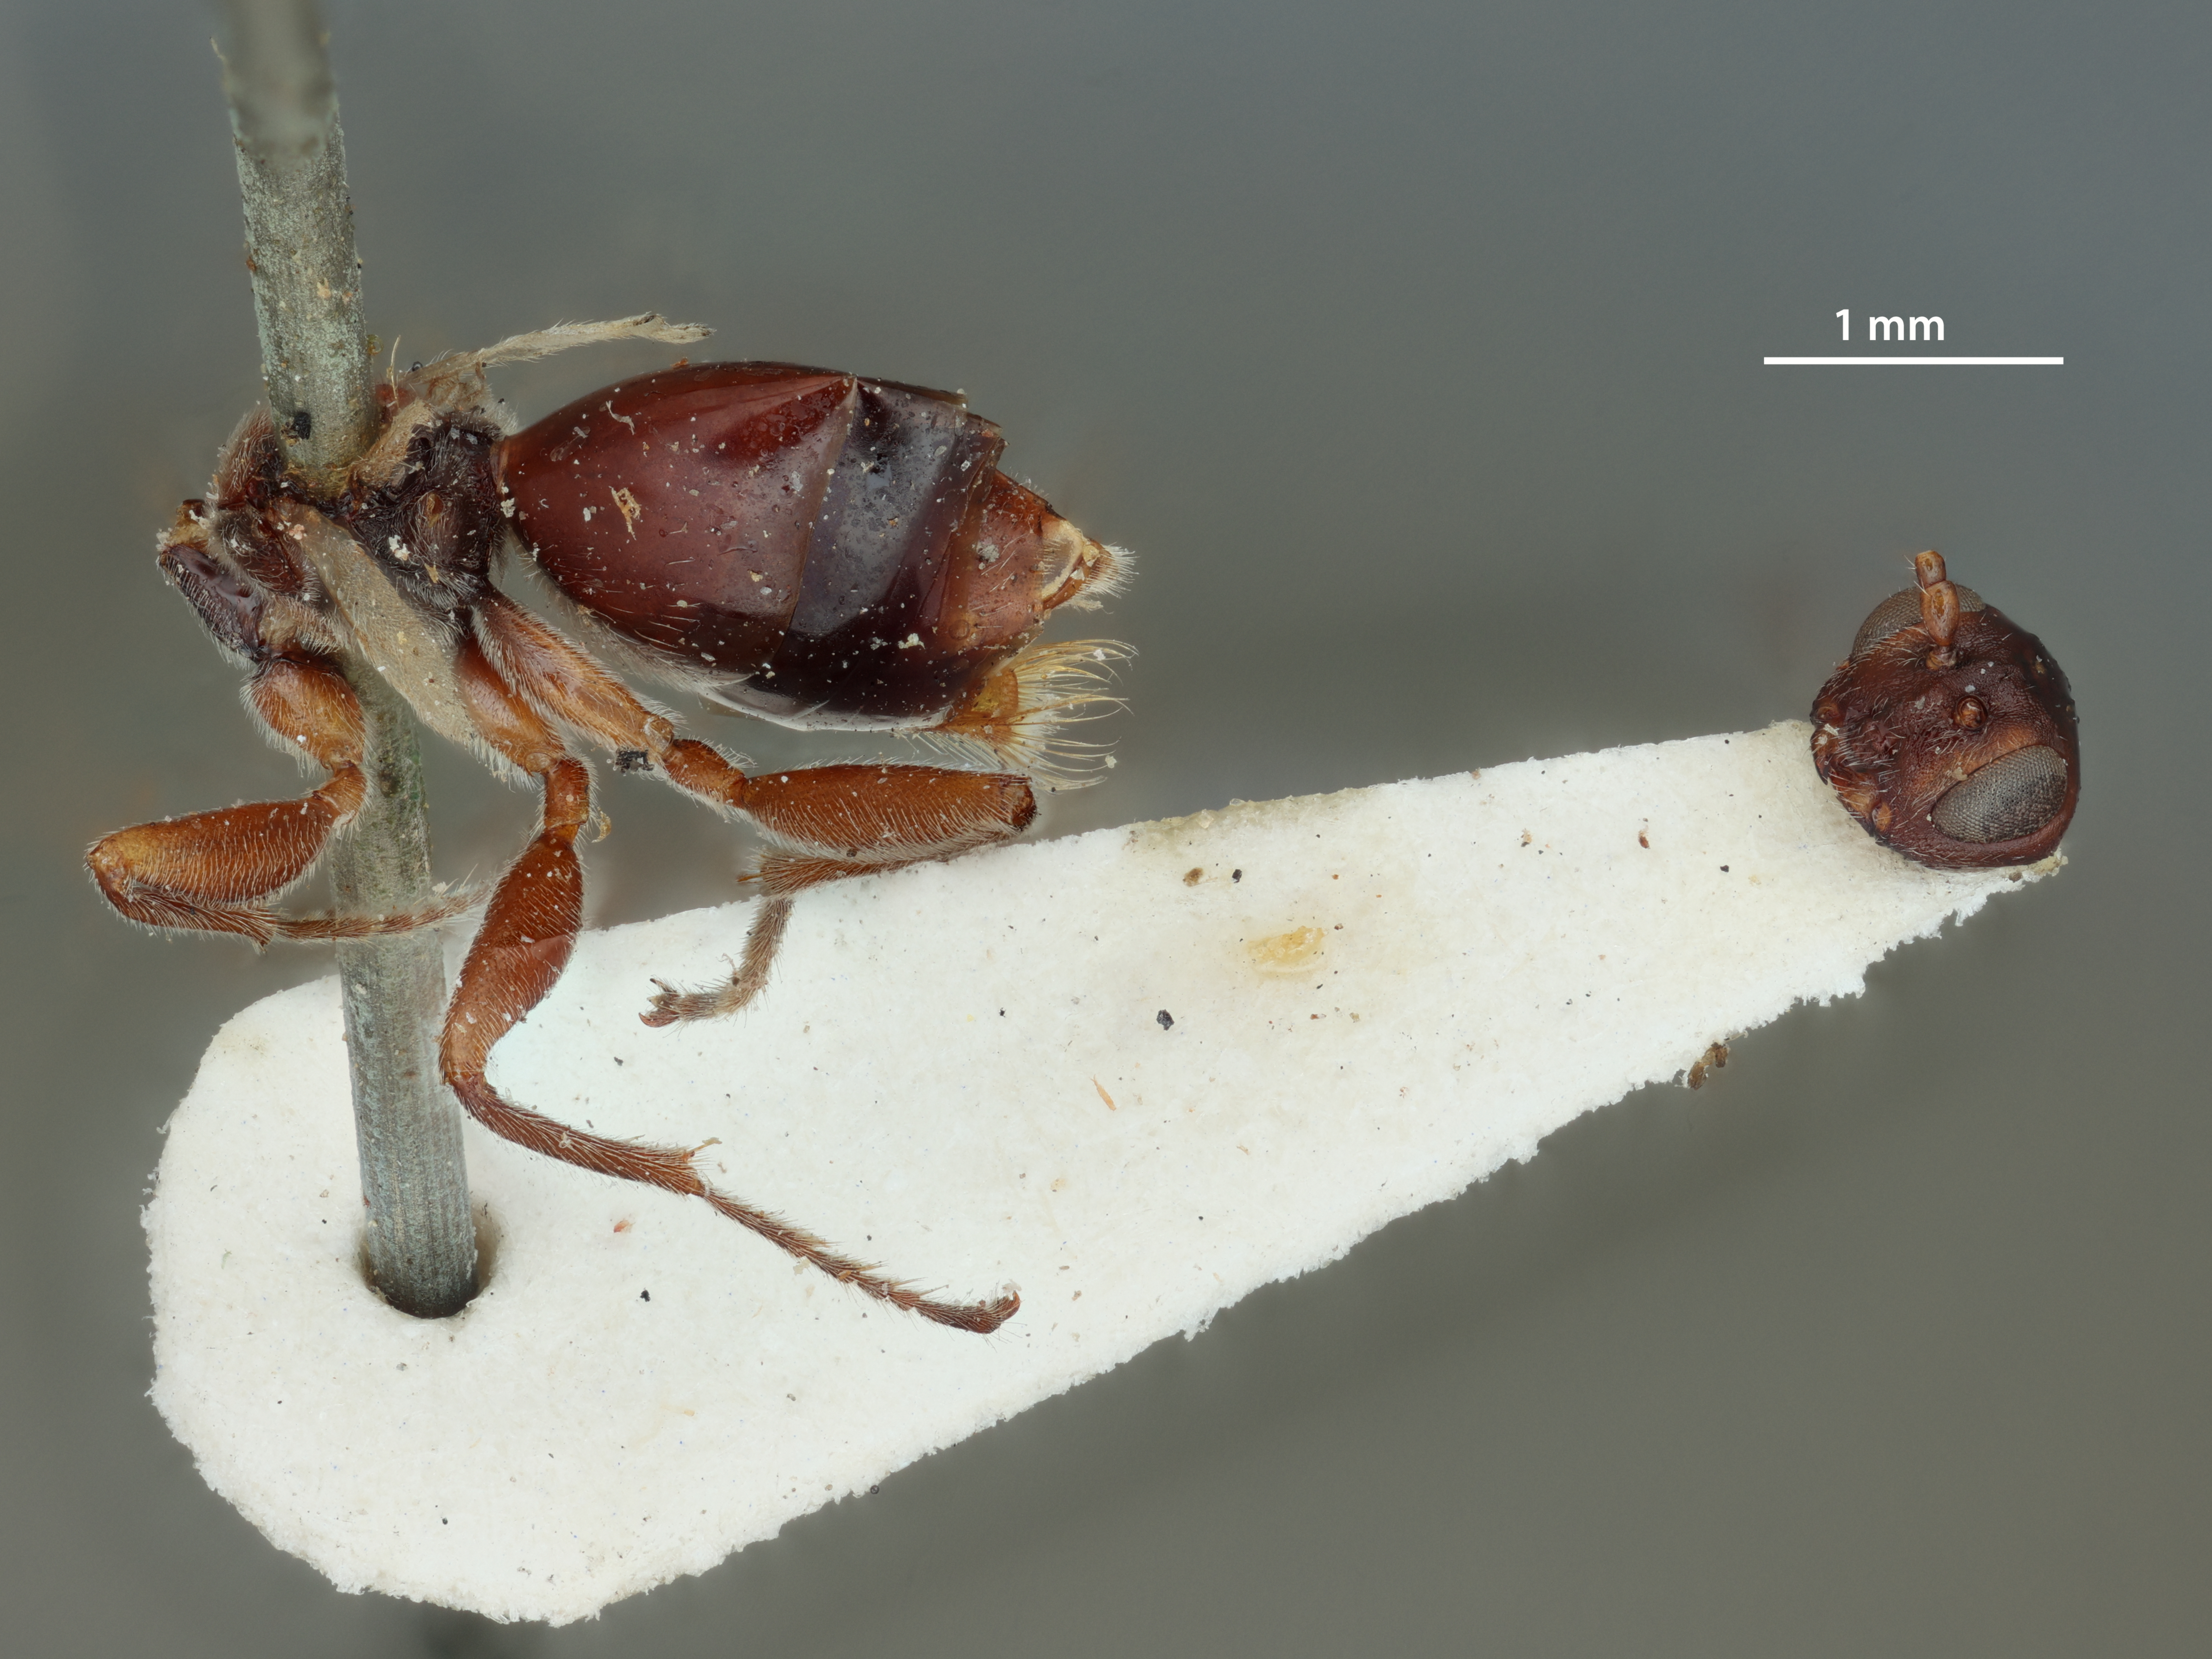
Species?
Philonix fulvicollis
